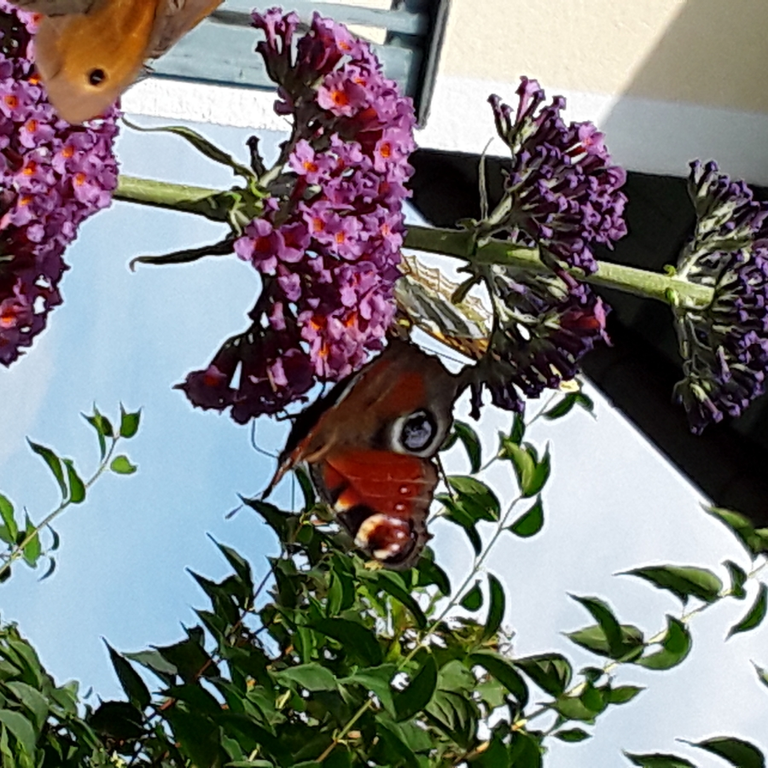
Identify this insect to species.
Aglais io
